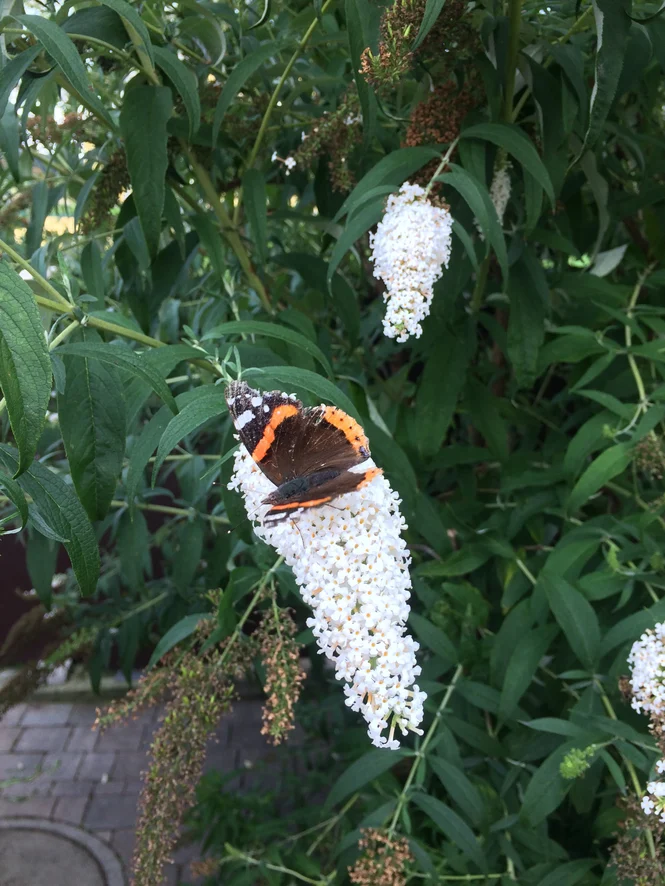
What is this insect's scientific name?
Vanessa atalanta
